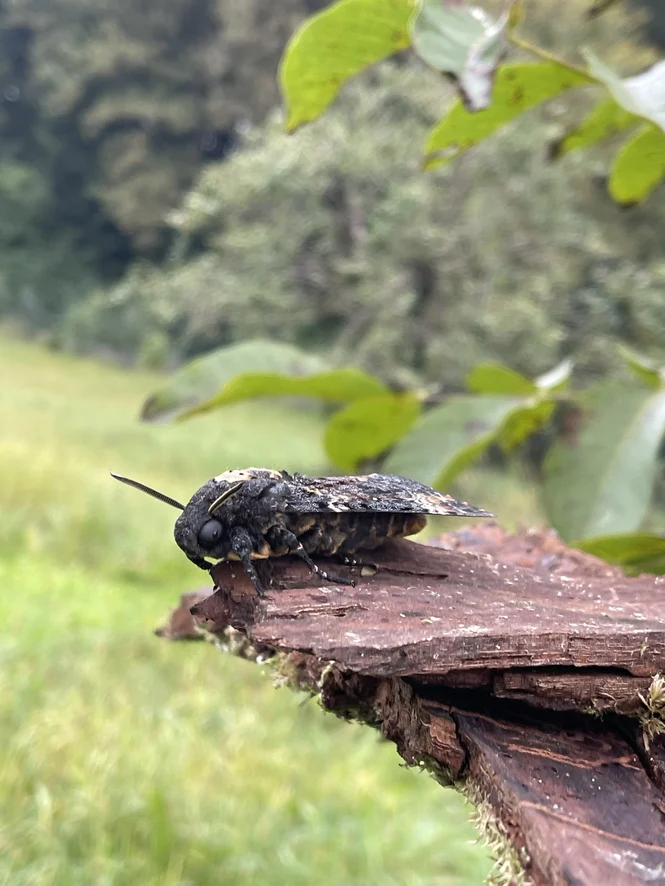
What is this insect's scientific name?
Acherontia atropos
